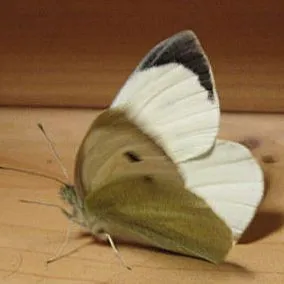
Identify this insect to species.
Pieris brassicae
